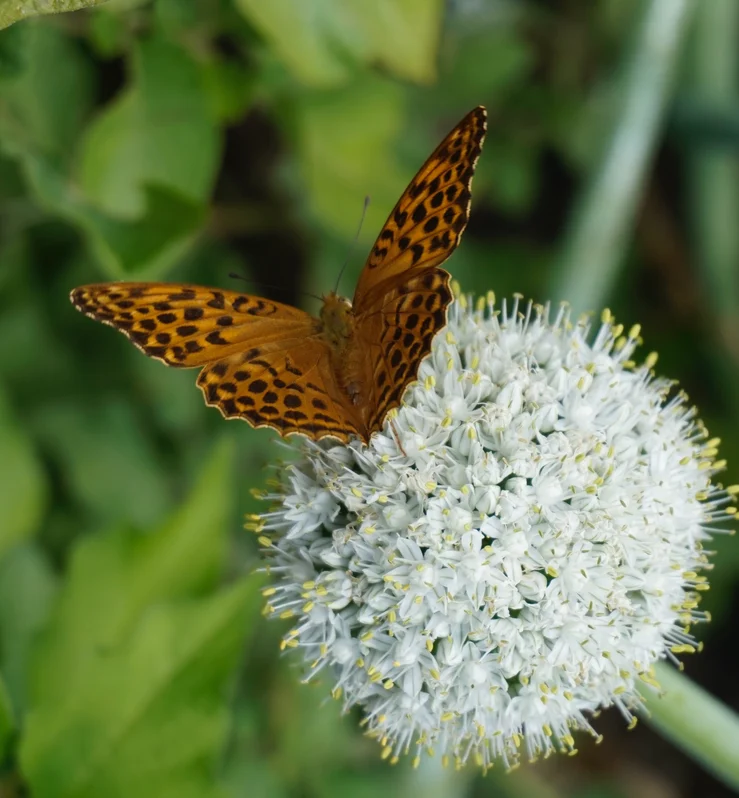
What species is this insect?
Argynnis paphia
